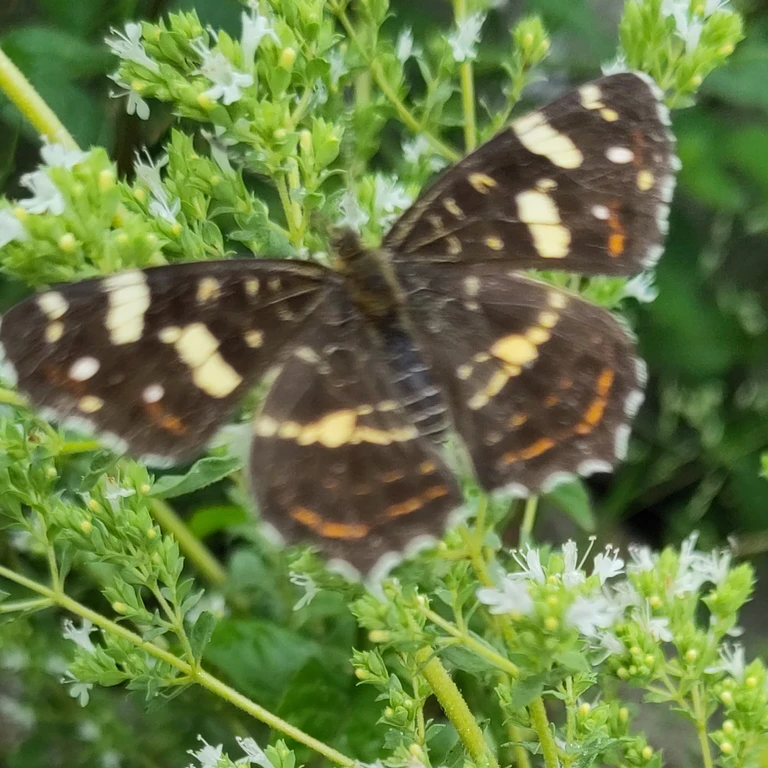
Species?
Araschnia levana
